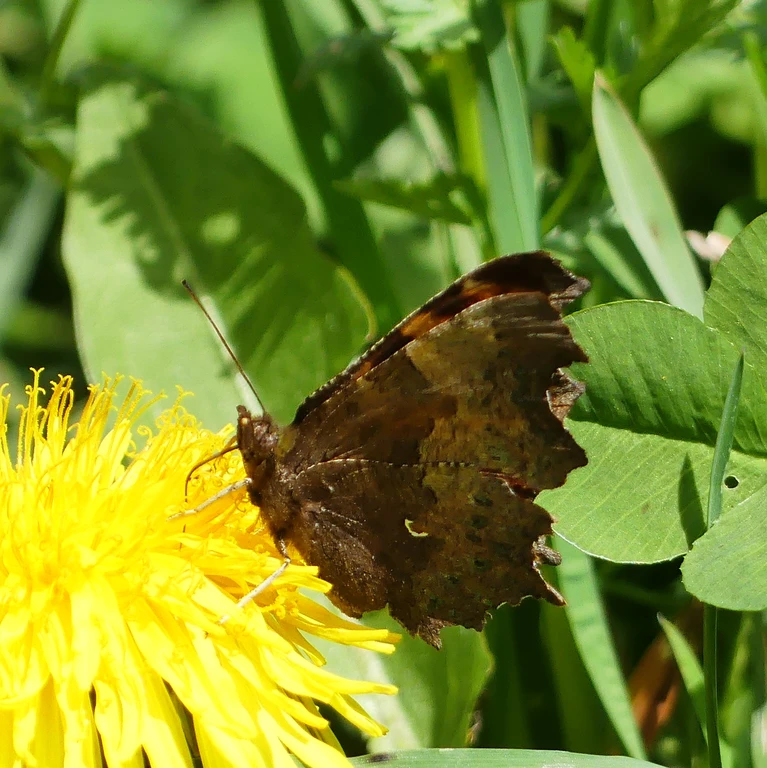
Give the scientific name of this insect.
Polygonia c-album
